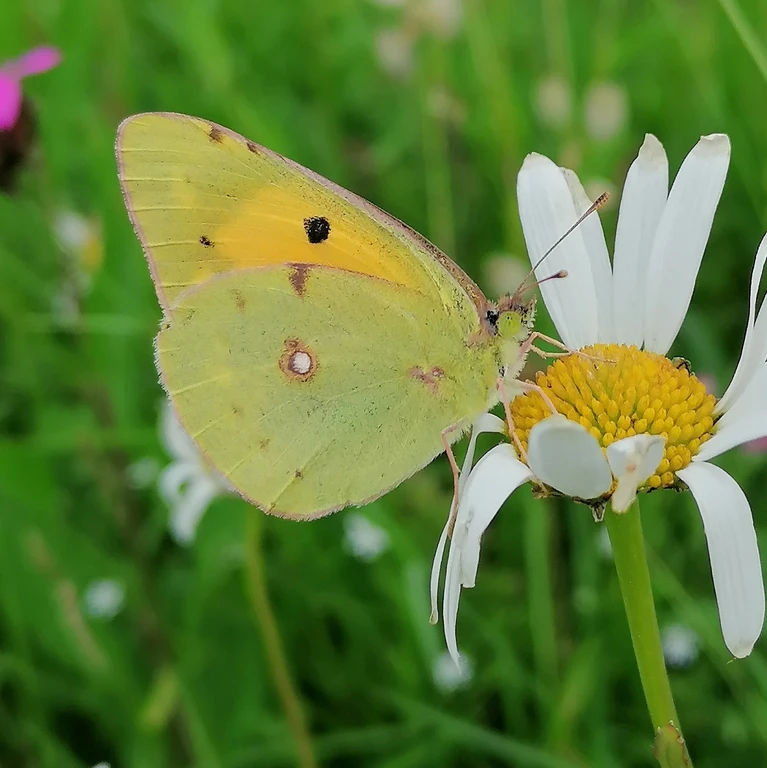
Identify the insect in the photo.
Colias croceus
